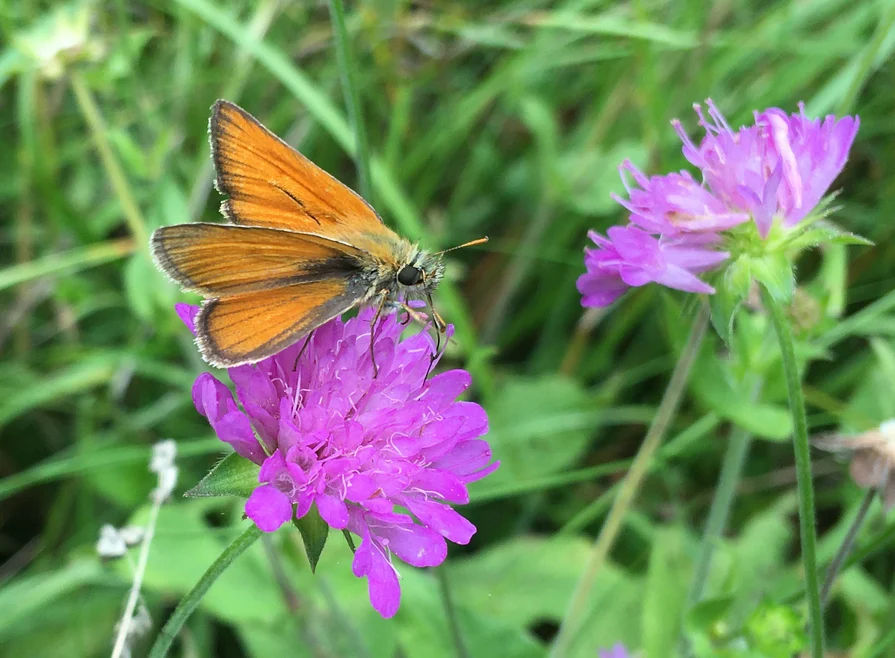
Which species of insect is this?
Thymelicus sylvestris
